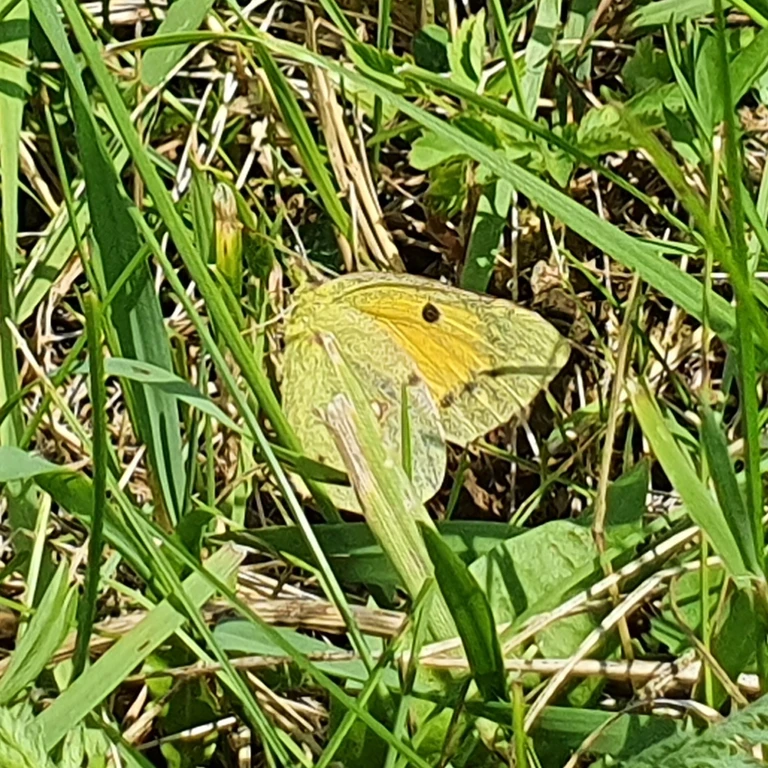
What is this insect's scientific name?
Colias croceus
